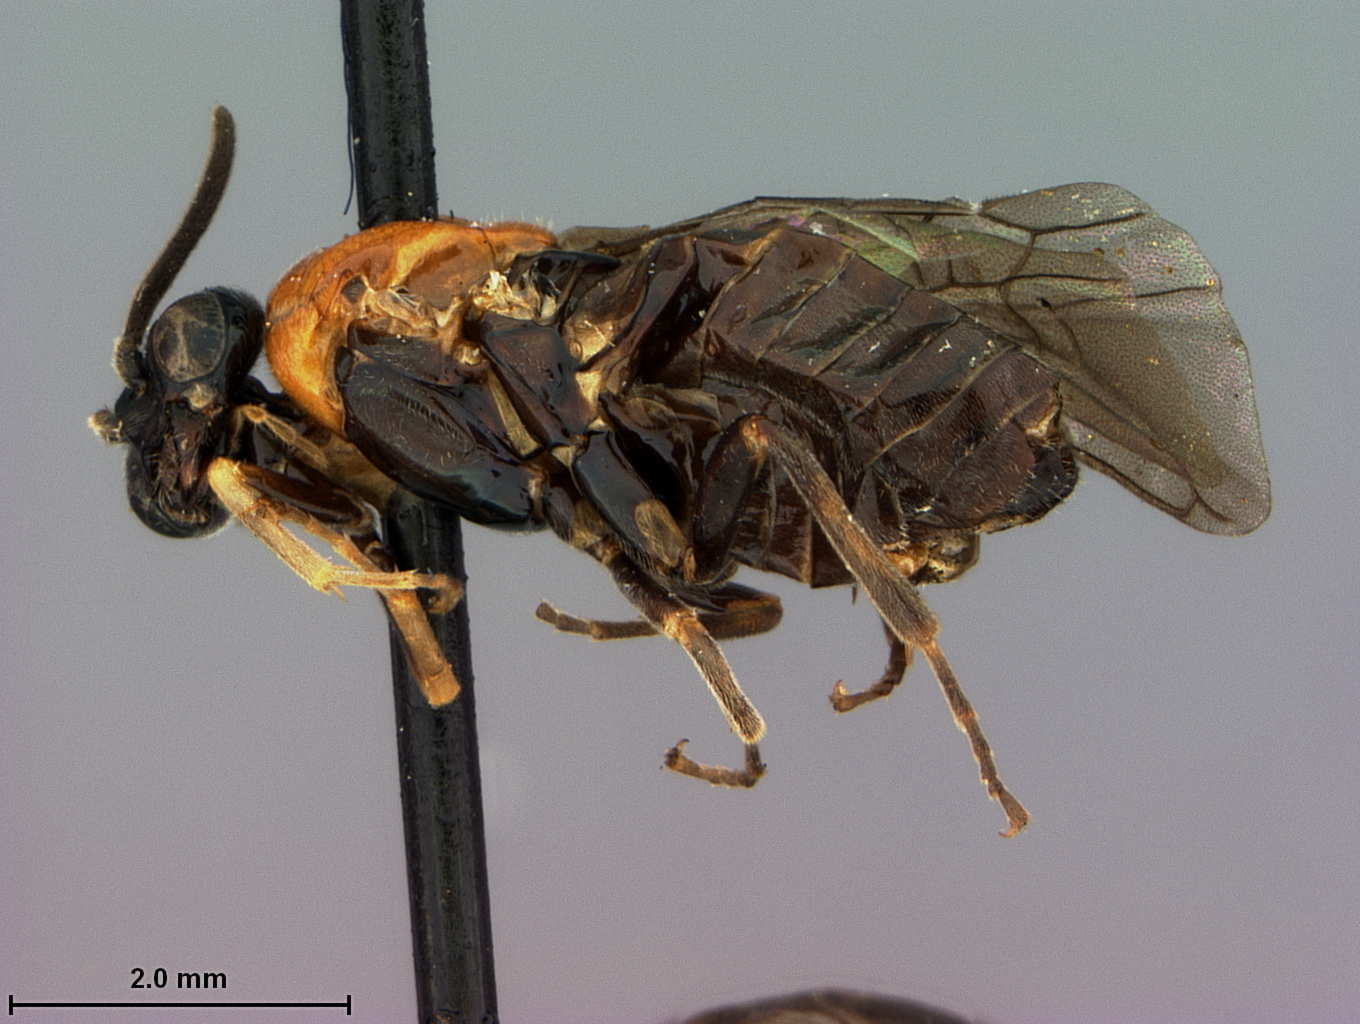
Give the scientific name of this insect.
Ptenus vanus
